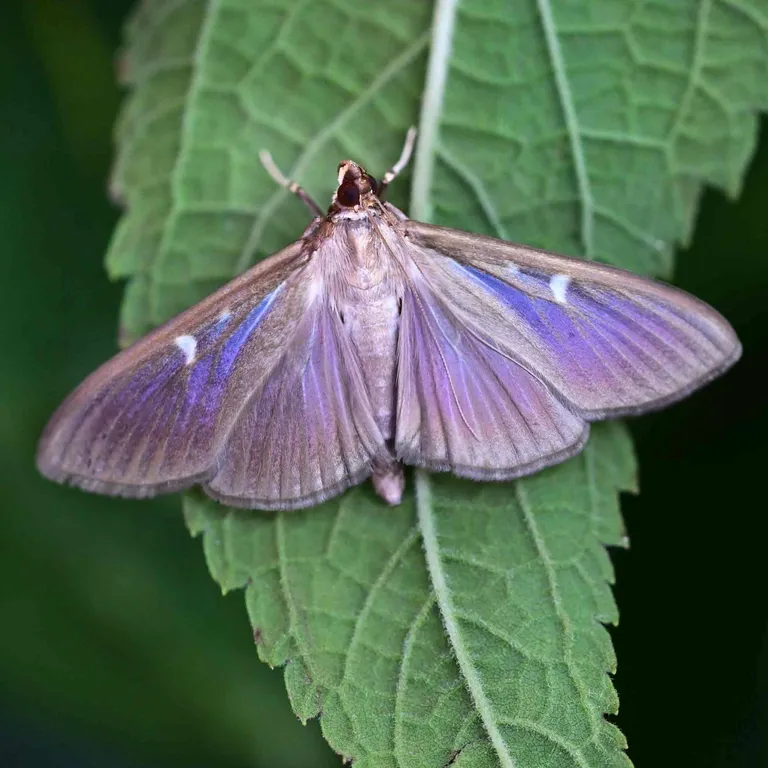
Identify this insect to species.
Cydalima perspectalis
